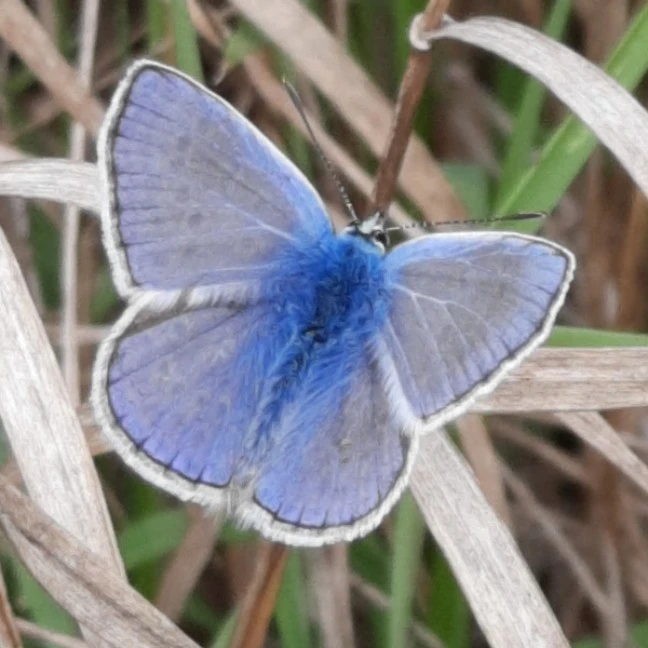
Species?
Polyommatus icarus
